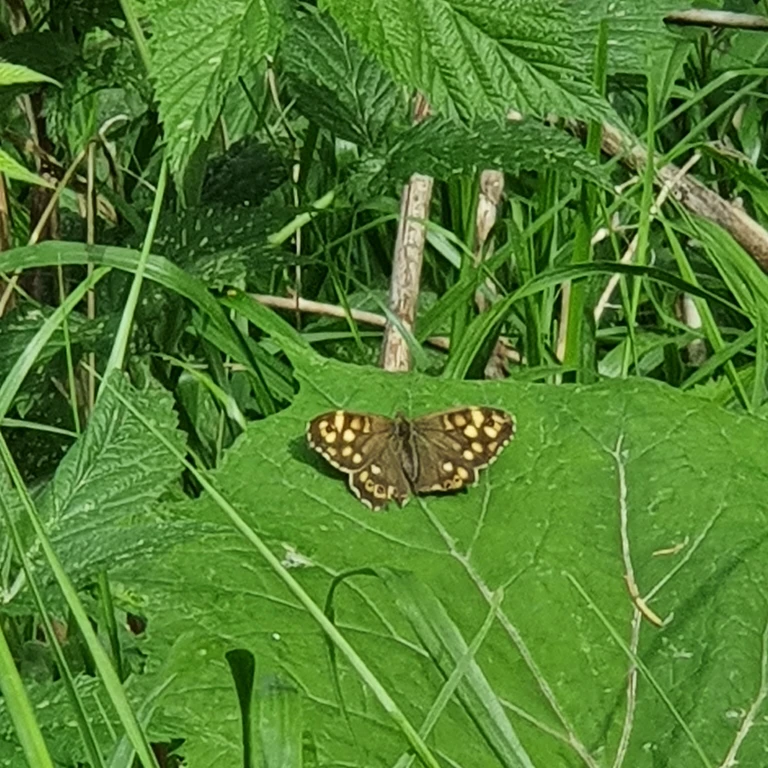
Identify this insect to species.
Pararge aegeria
